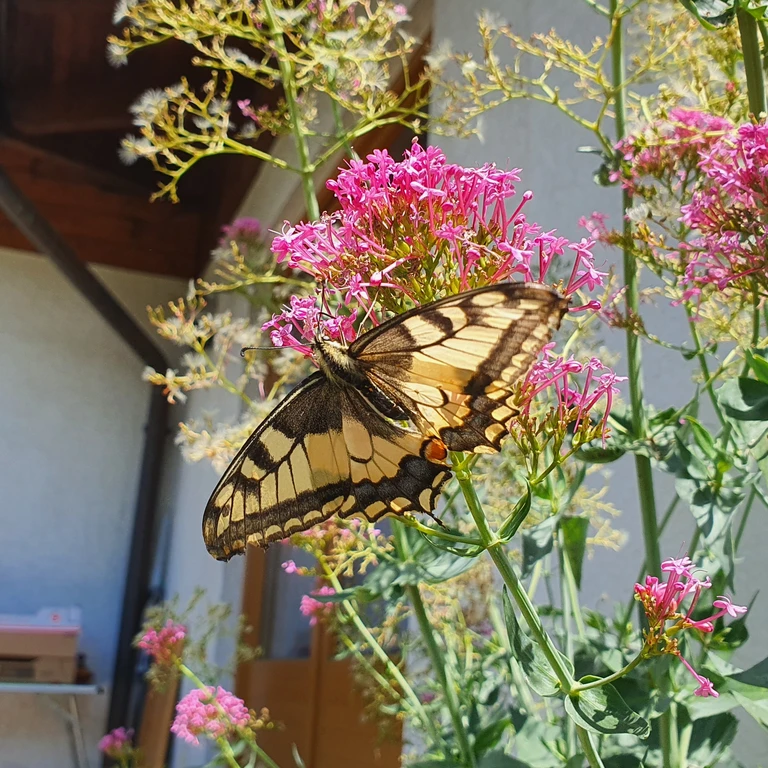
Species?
Papilio machaon
